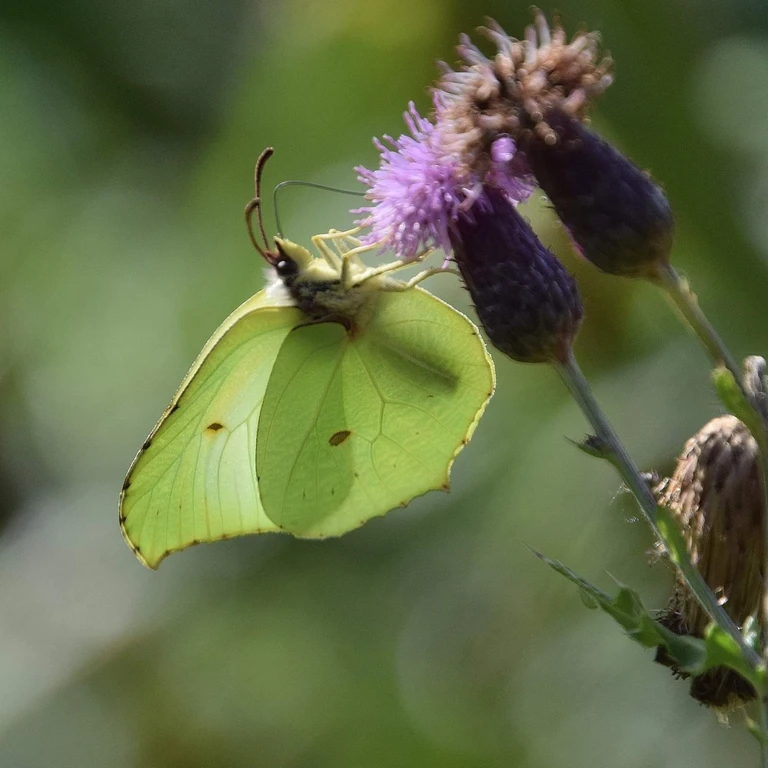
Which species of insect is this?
Gonepteryx rhamni
